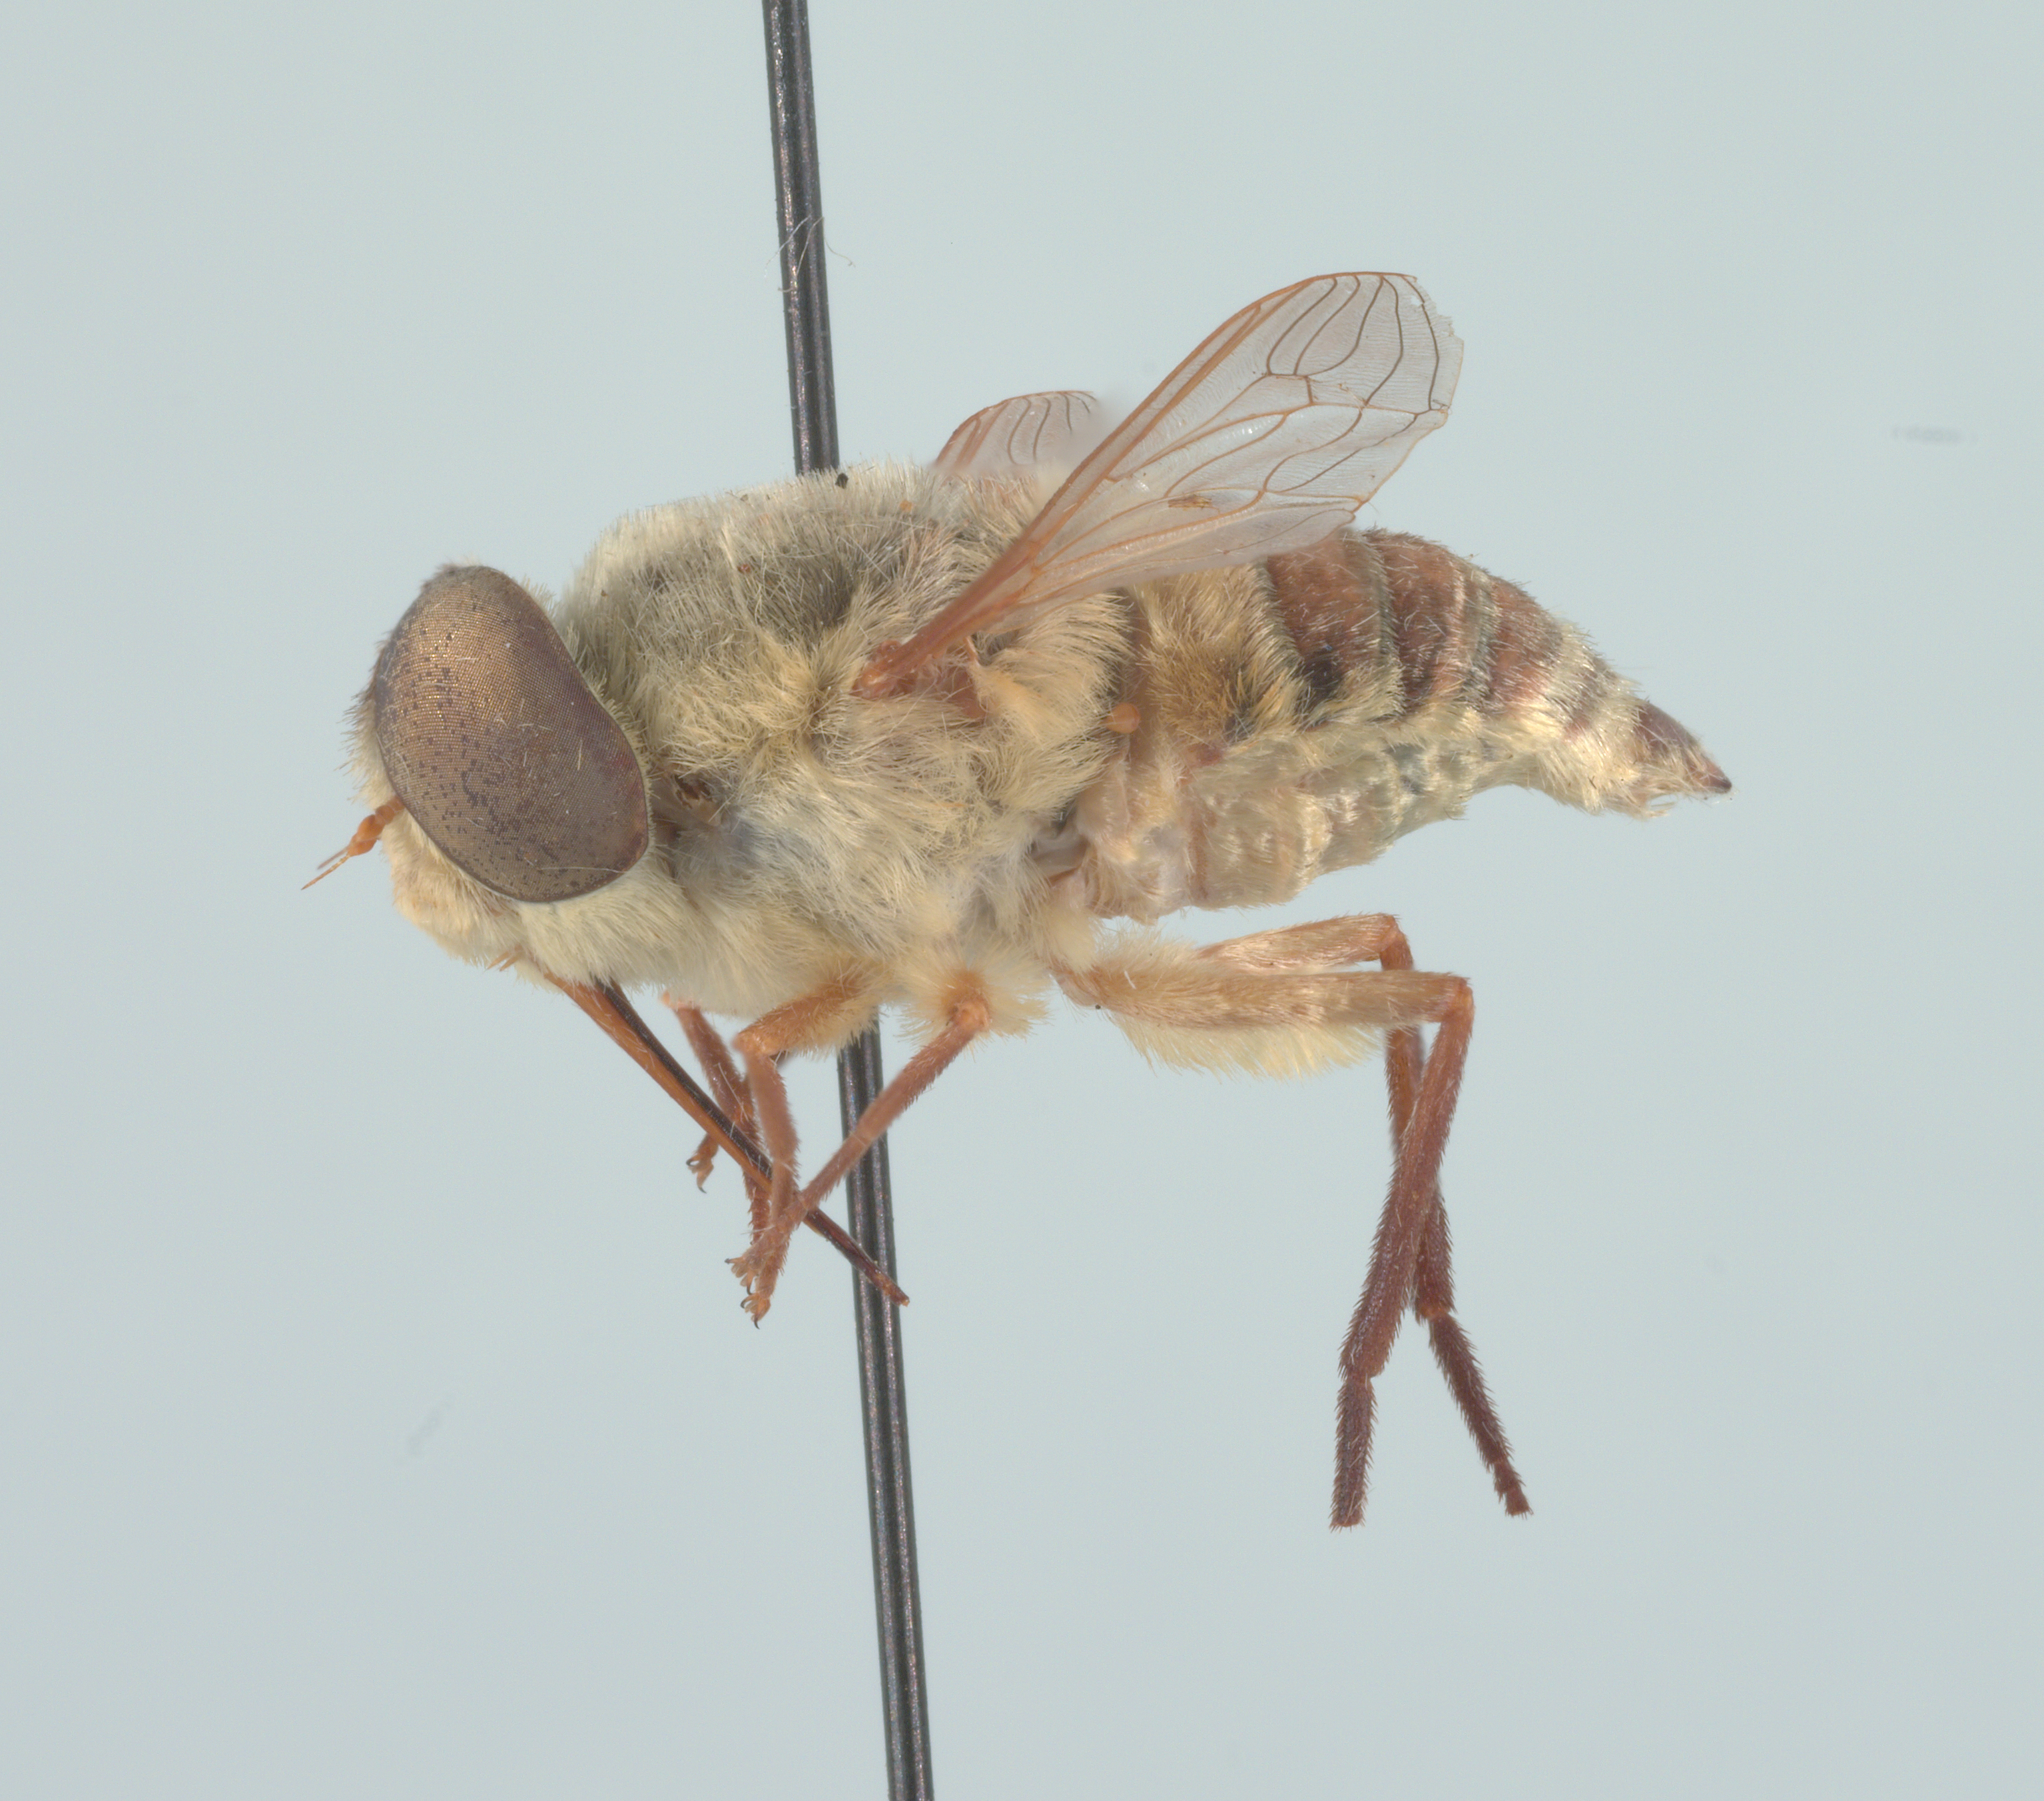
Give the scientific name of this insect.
Neorhynchocephalus volaticus
